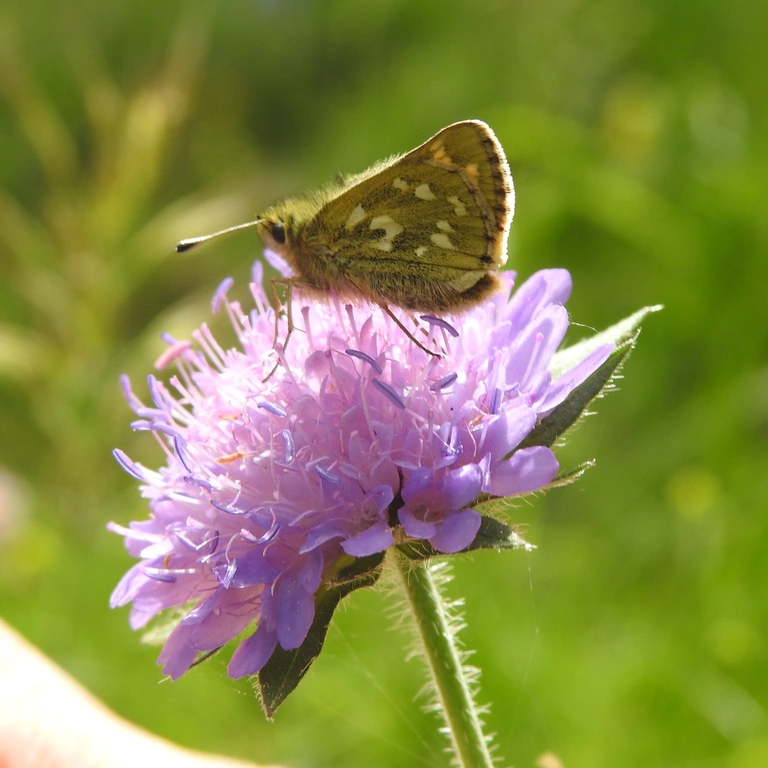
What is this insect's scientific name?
Hesperia comma
